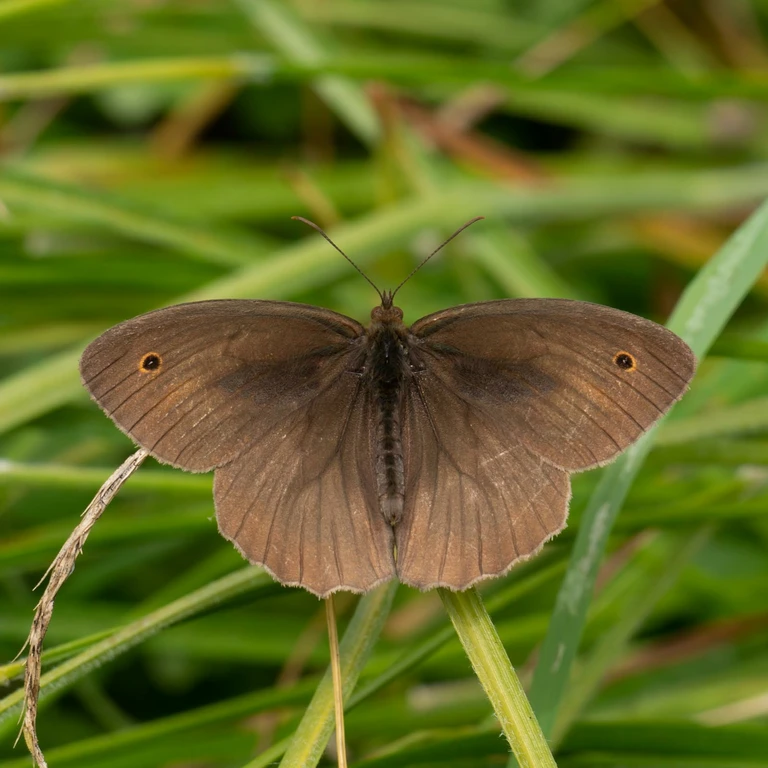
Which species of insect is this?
Maniola jurtina
